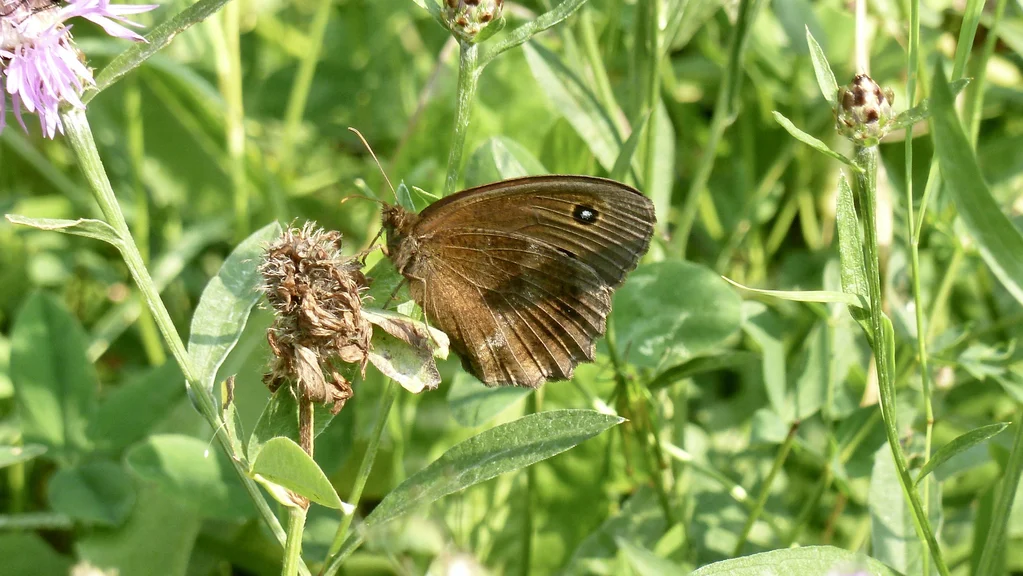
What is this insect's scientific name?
Minois dryas
